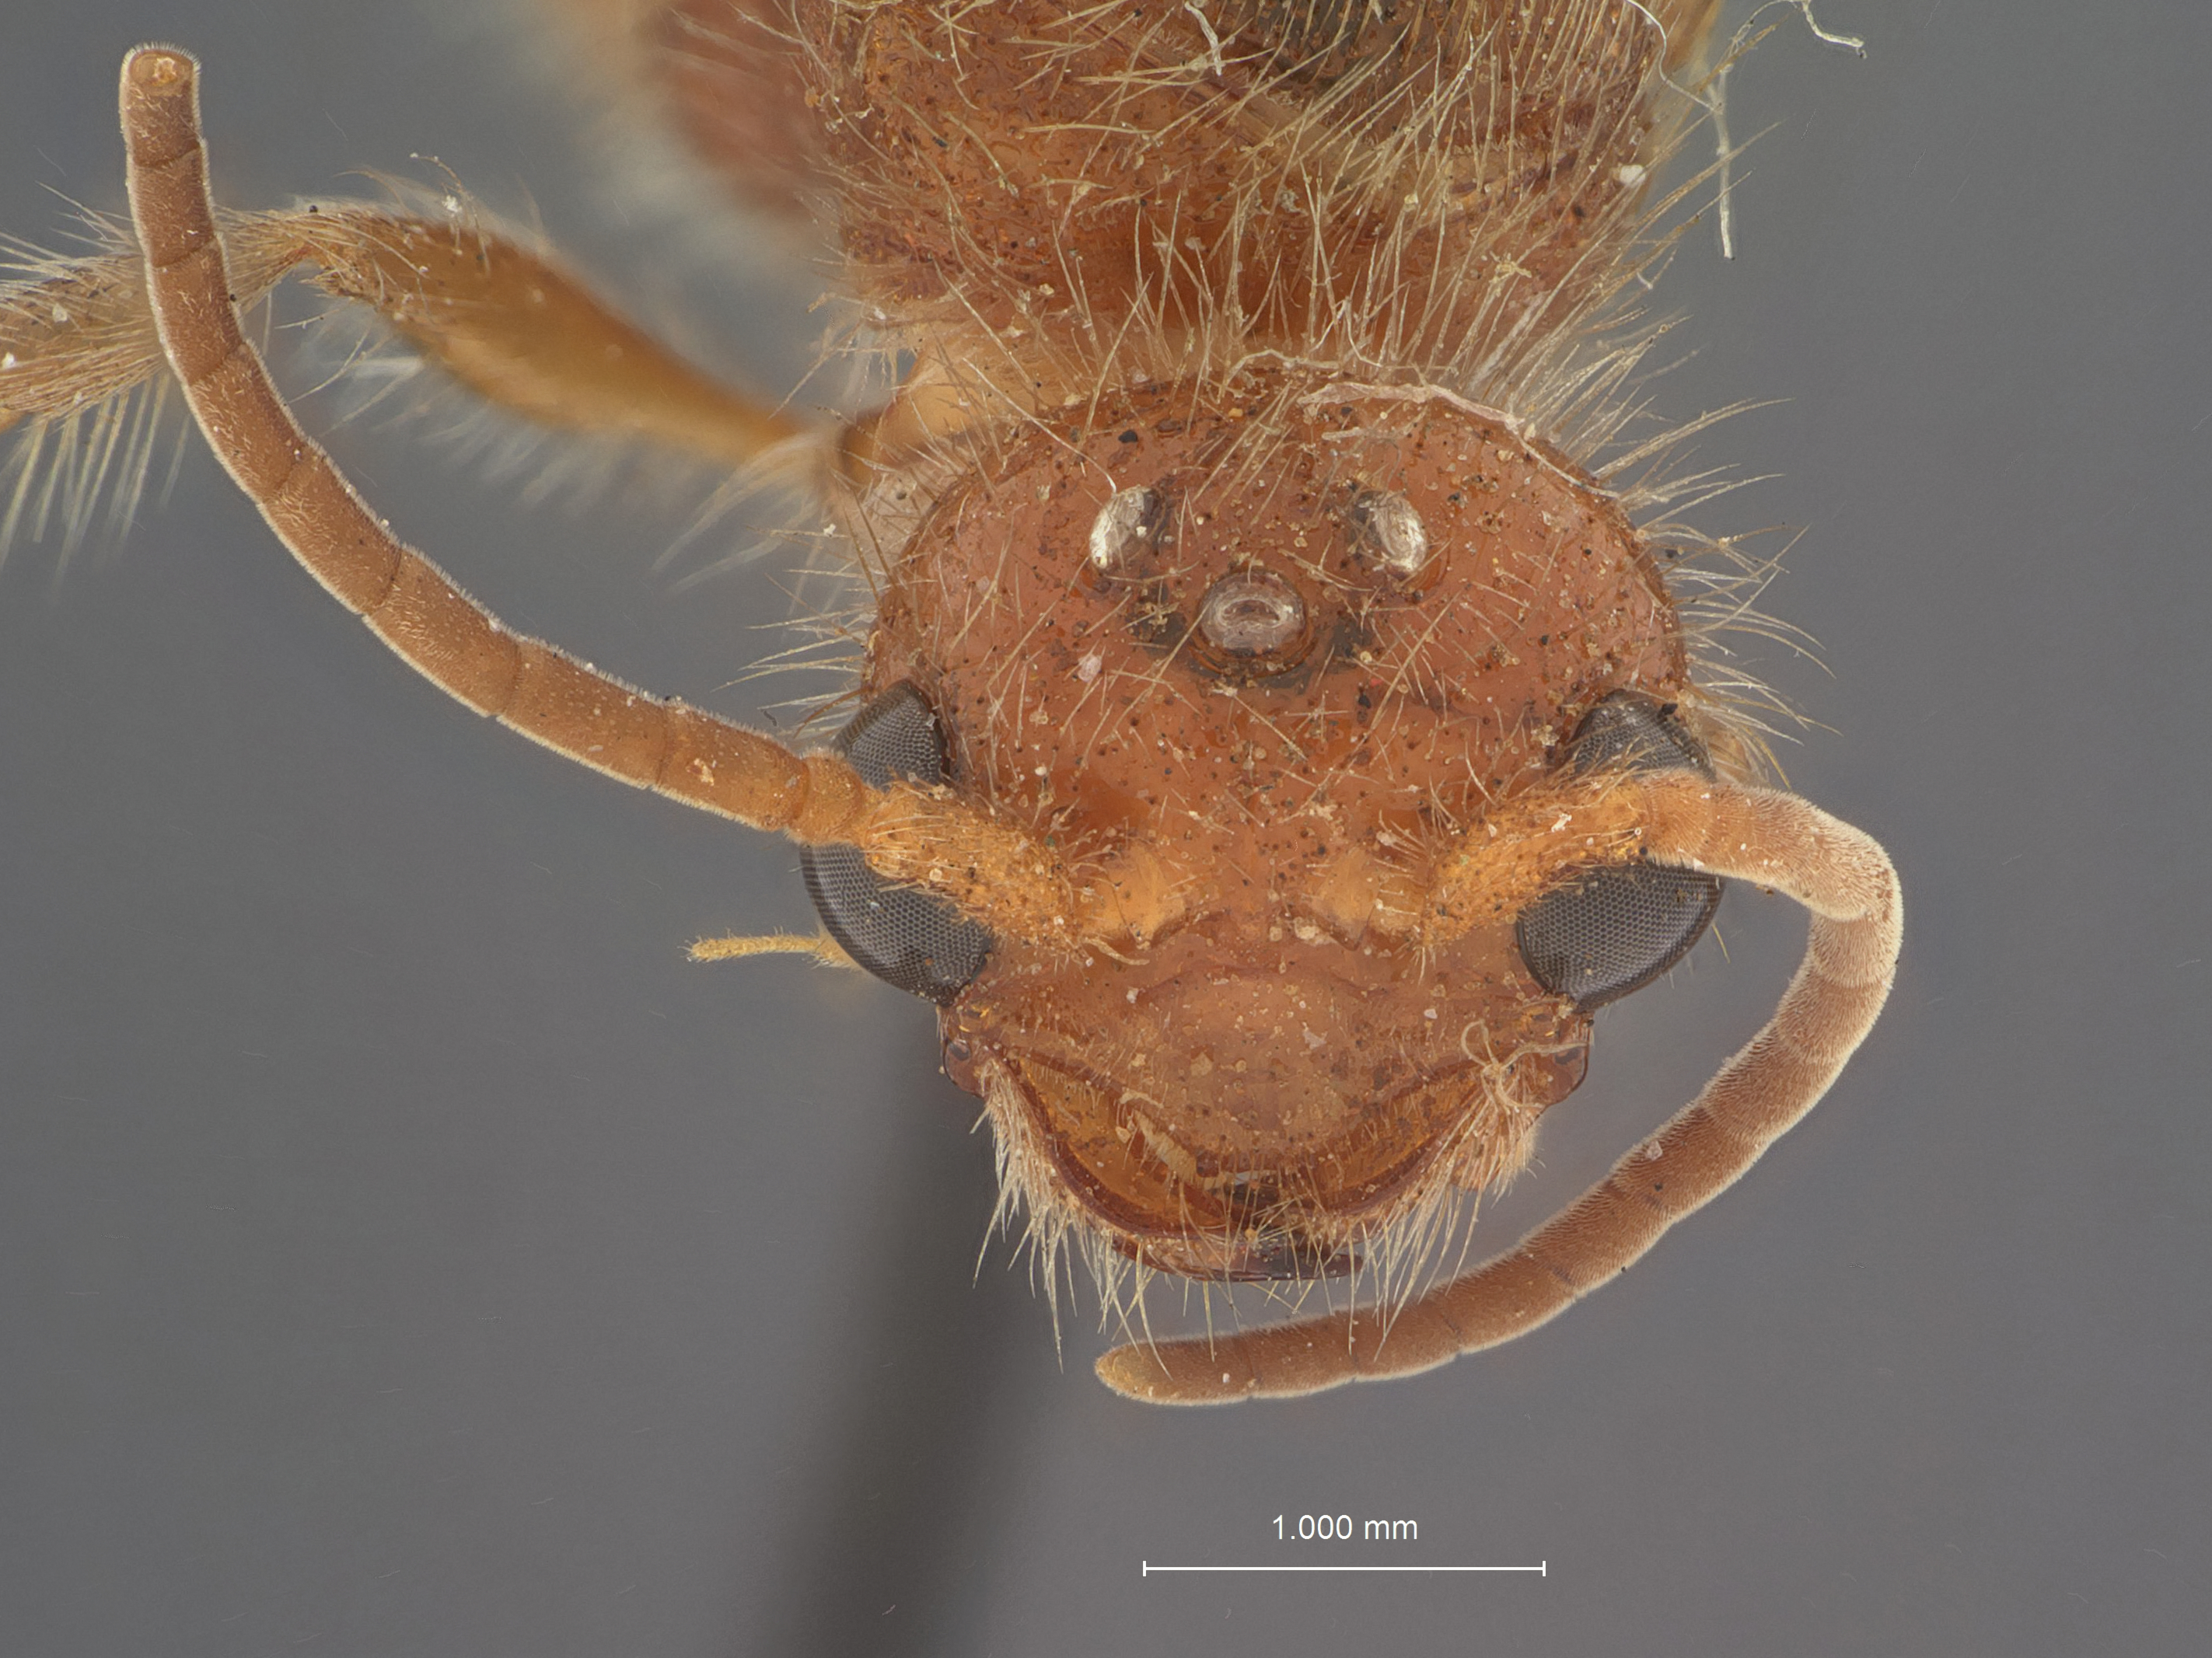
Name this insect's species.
Odontophotopsis edentatus
